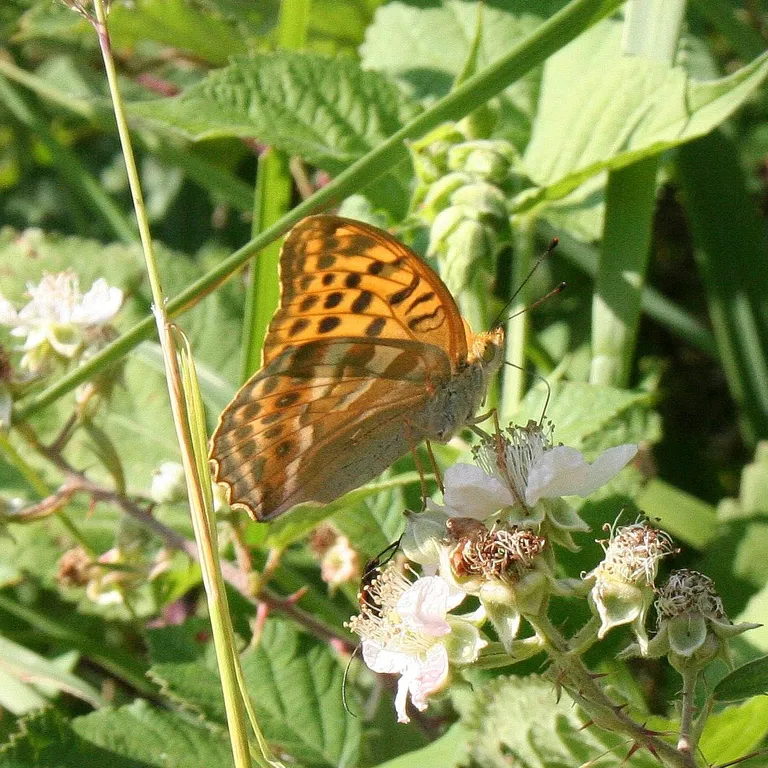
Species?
Argynnis paphia
